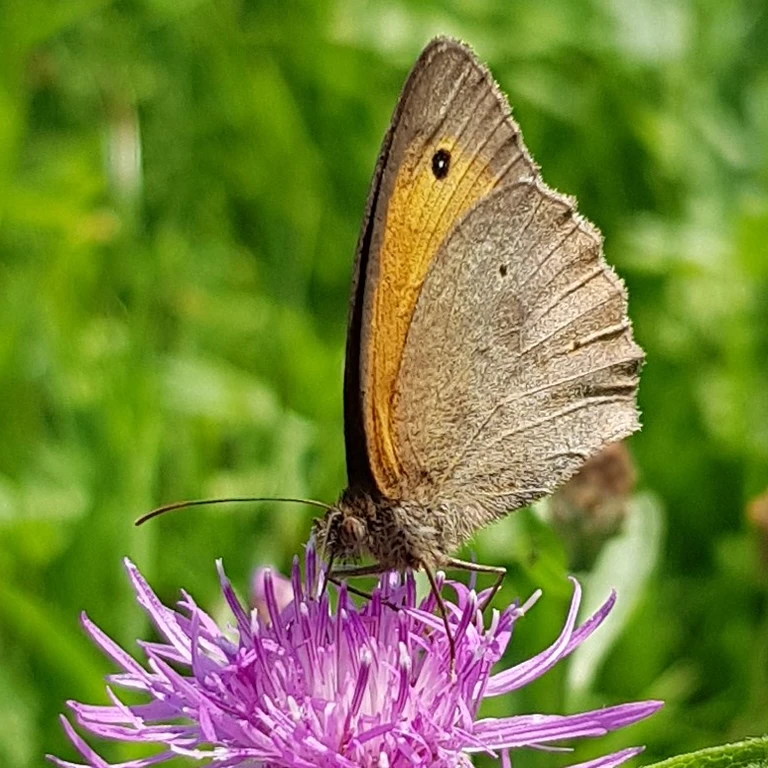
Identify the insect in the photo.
Maniola jurtina
